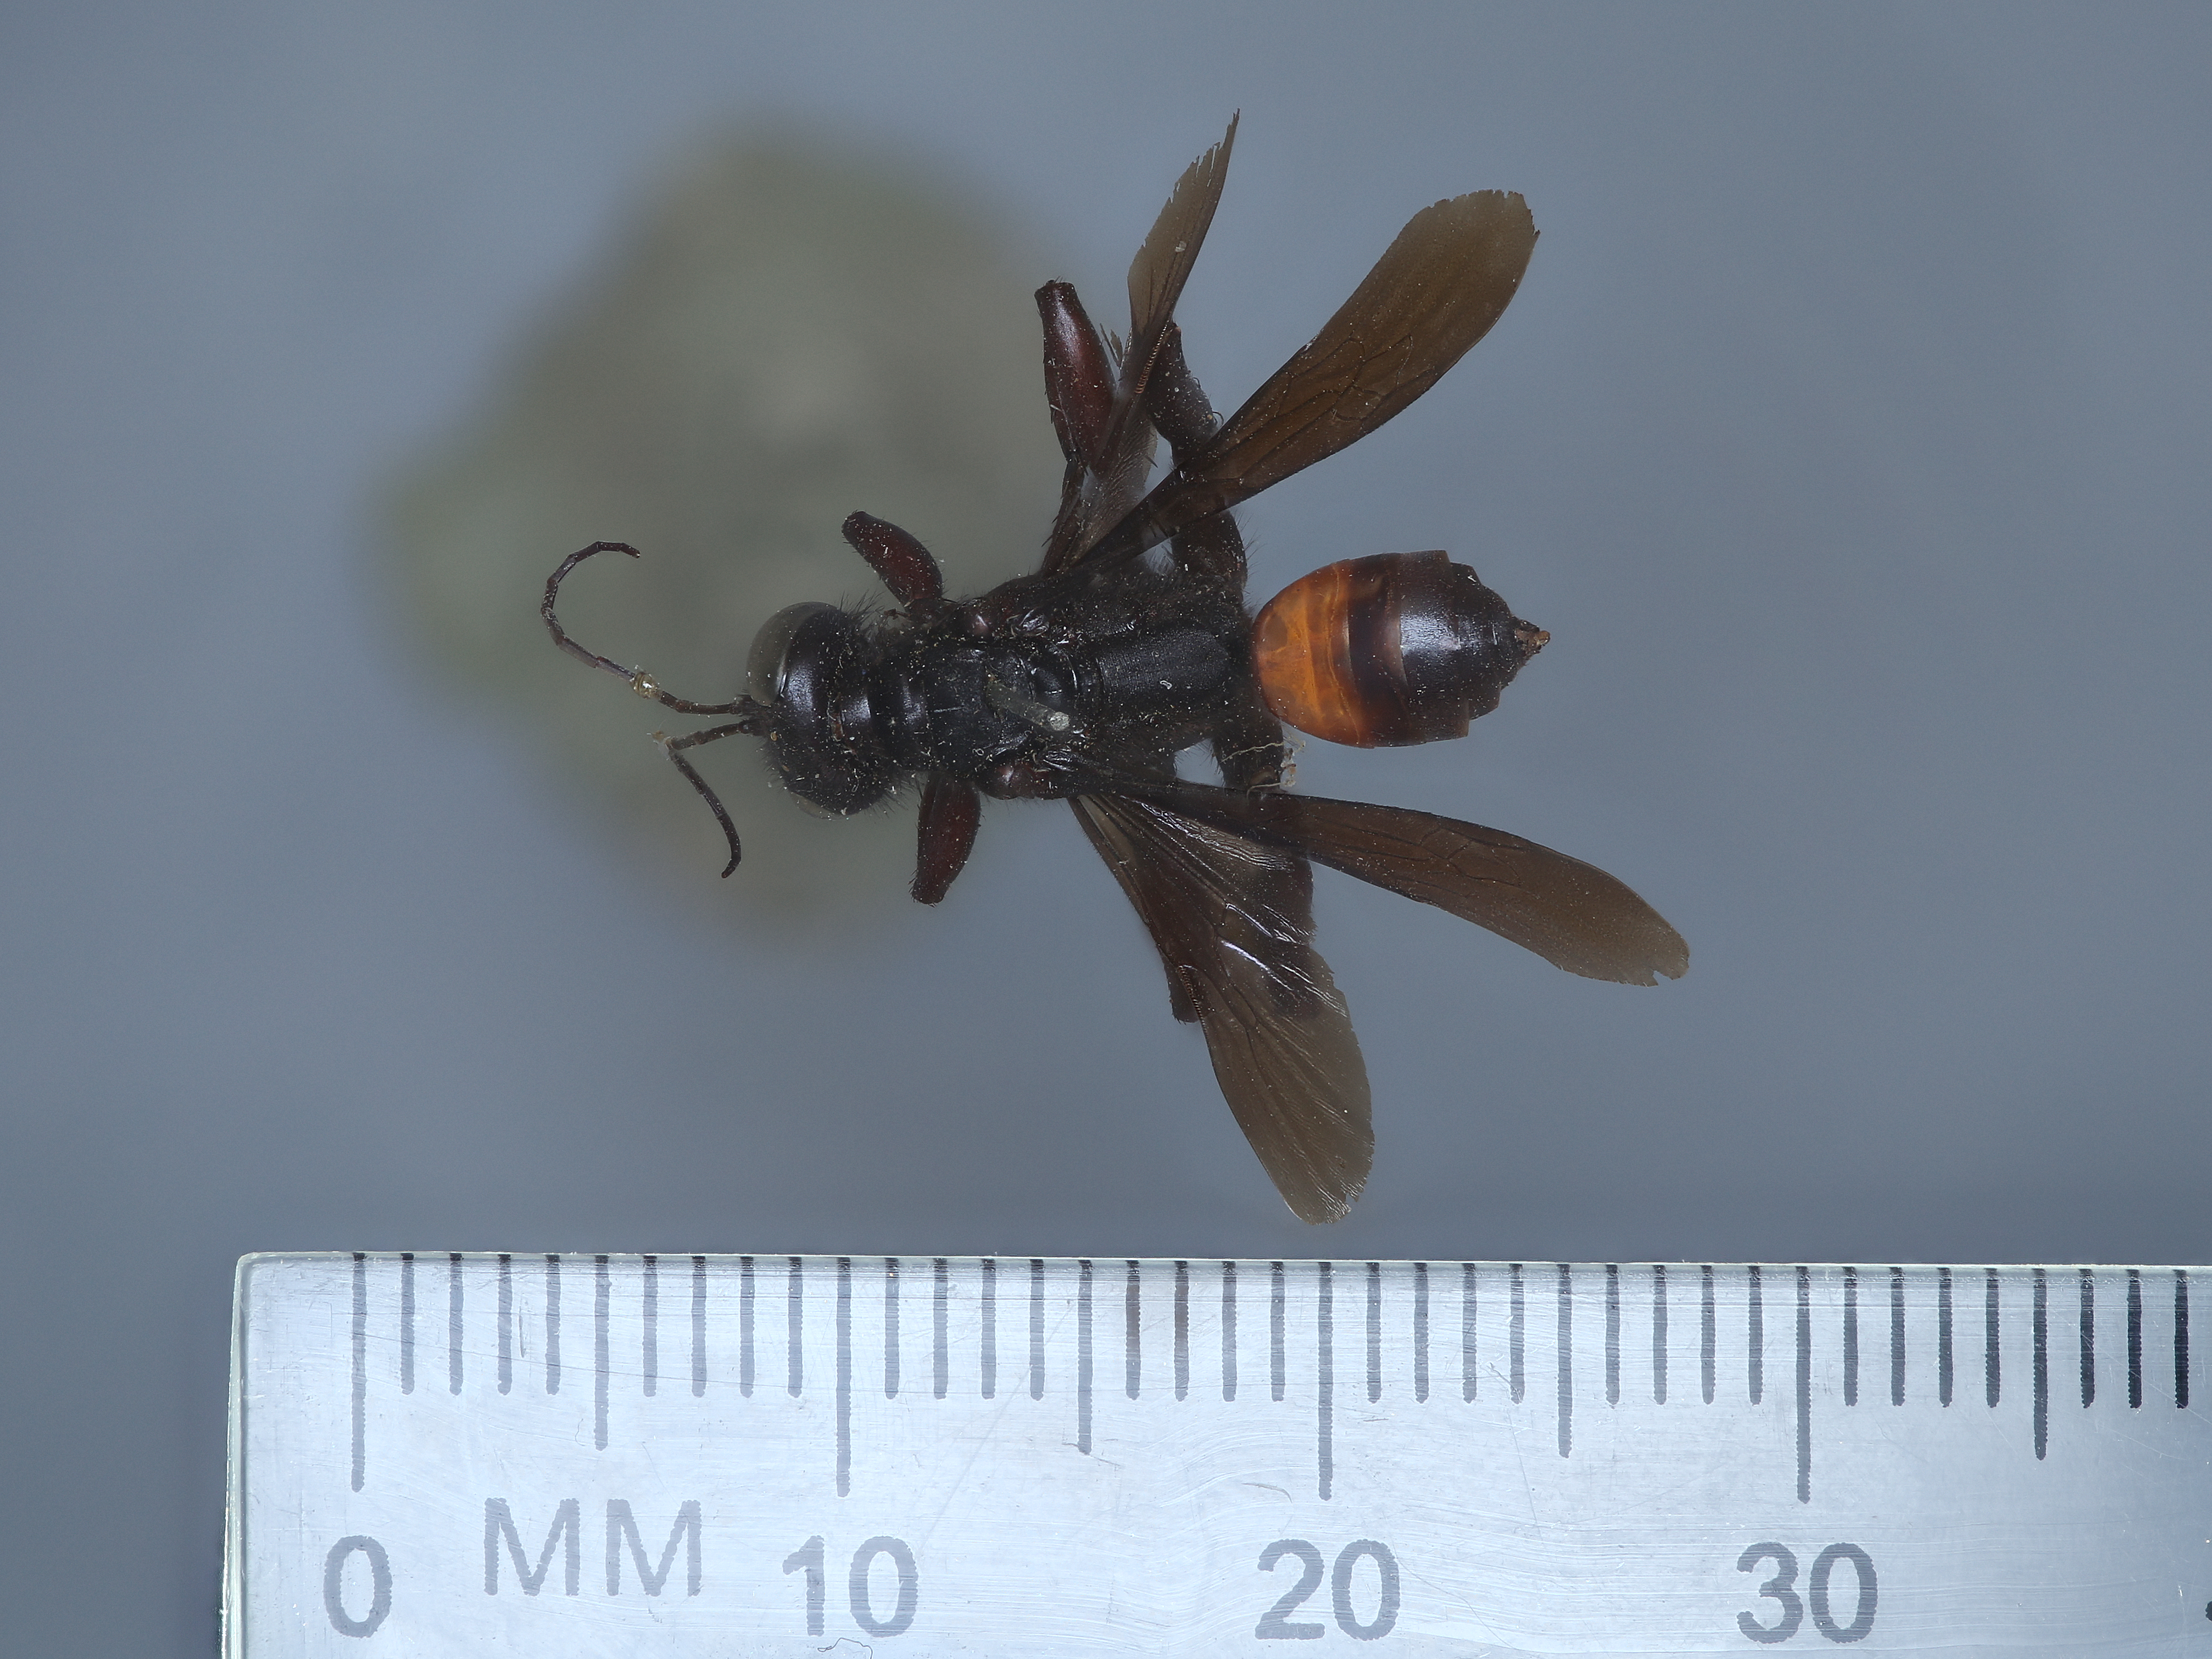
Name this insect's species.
Sphex abdominalis
